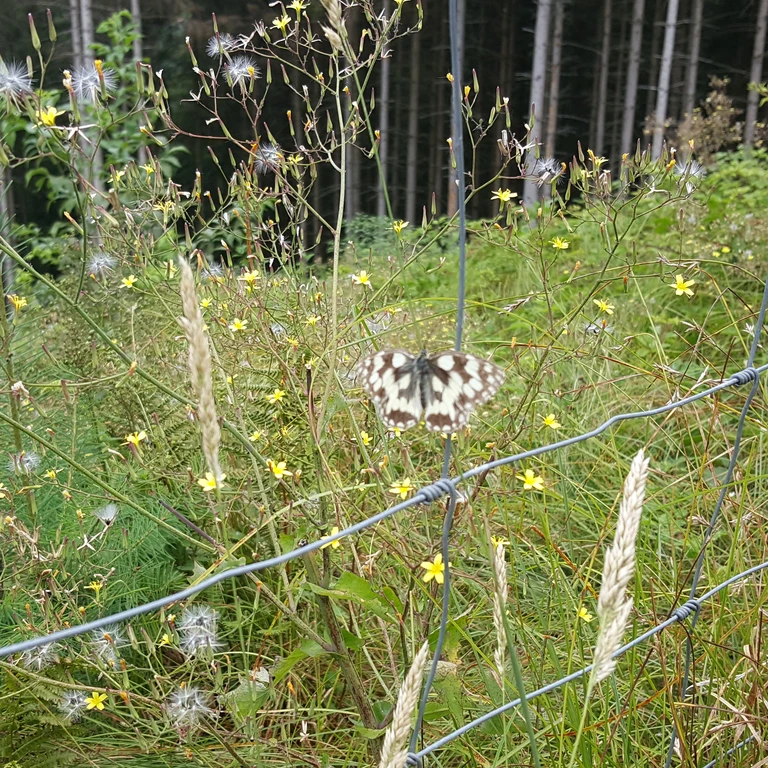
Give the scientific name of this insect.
Melanargia galathea
